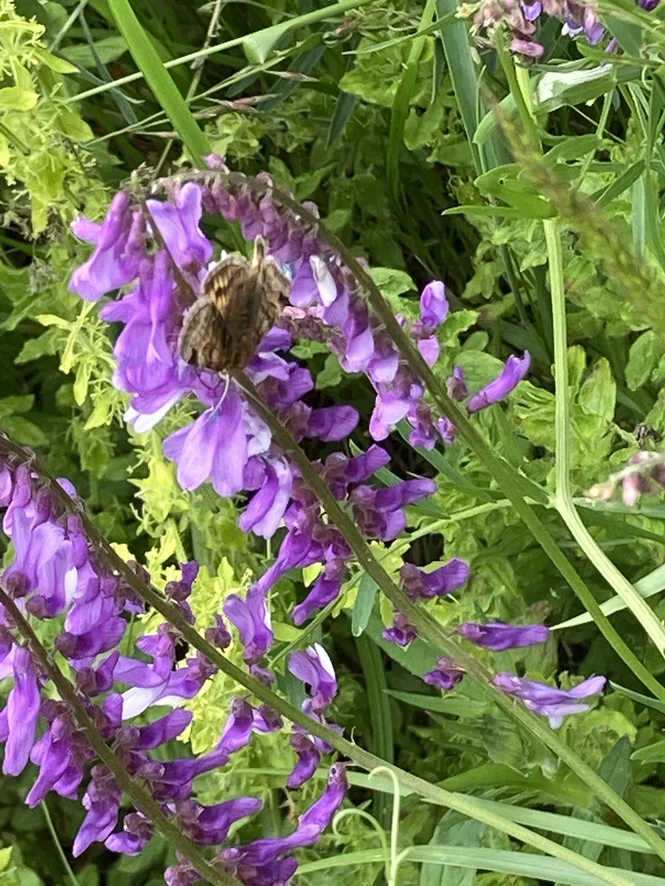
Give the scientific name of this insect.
Euclidia glyphica
